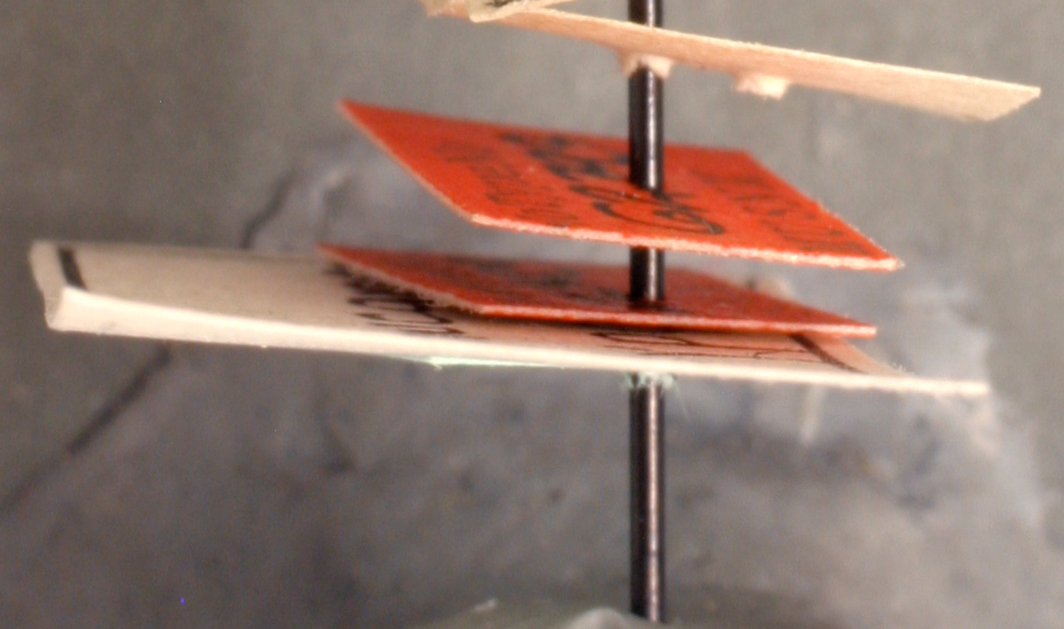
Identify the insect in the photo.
Stenamma huachucanum
